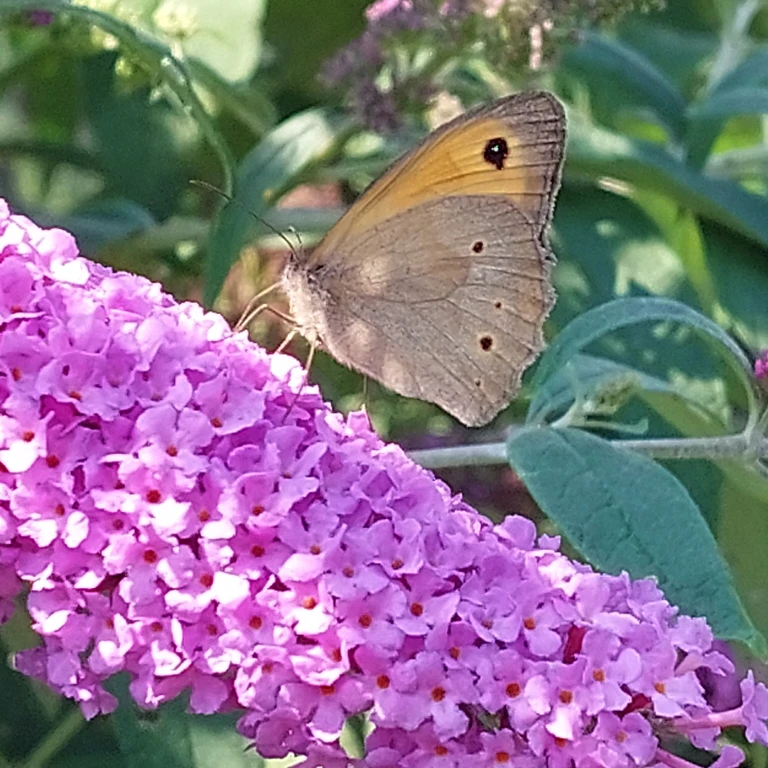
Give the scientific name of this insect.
Maniola jurtina
